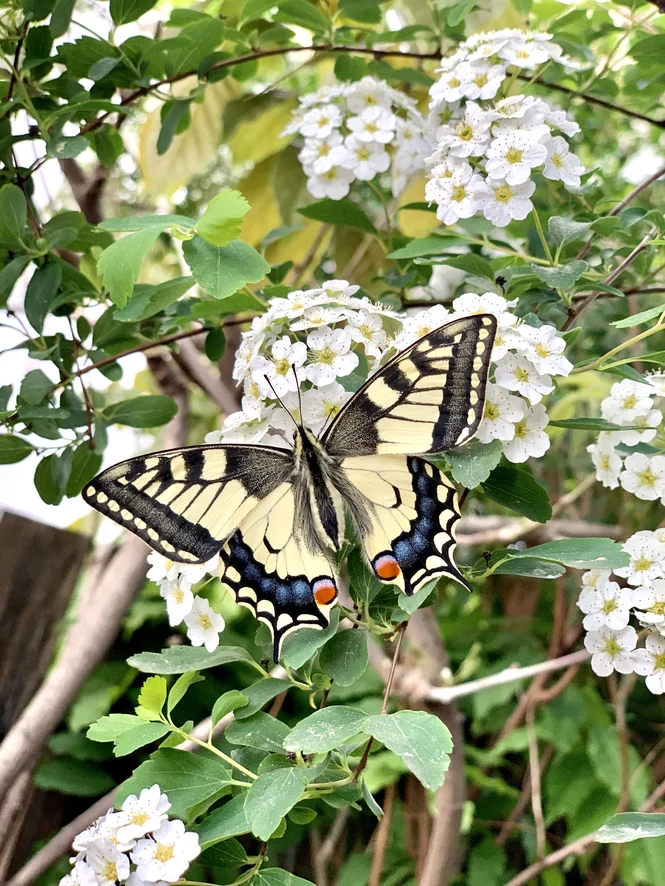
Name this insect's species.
Papilio machaon
